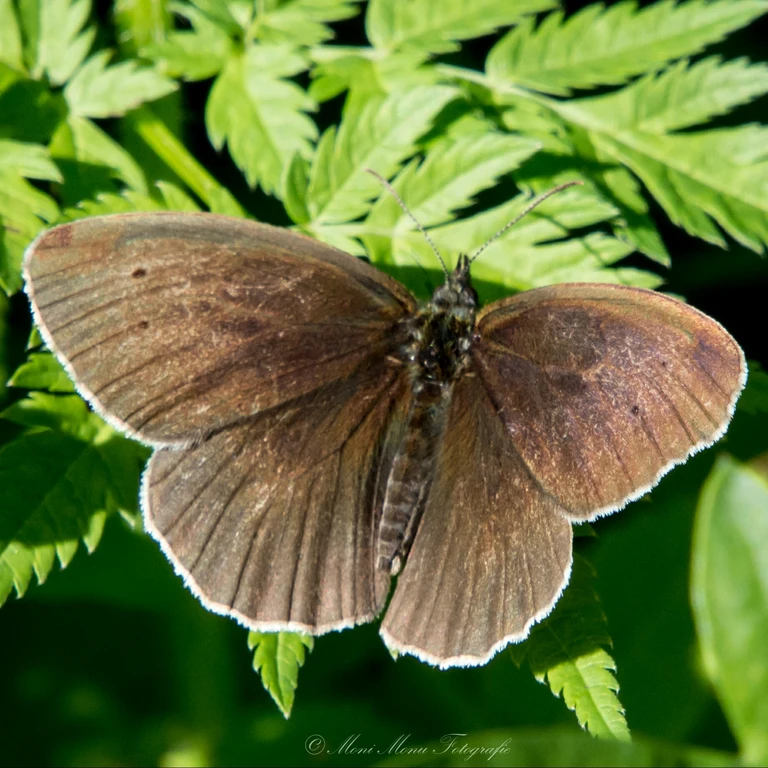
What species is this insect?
Aphantopus hyperantus
